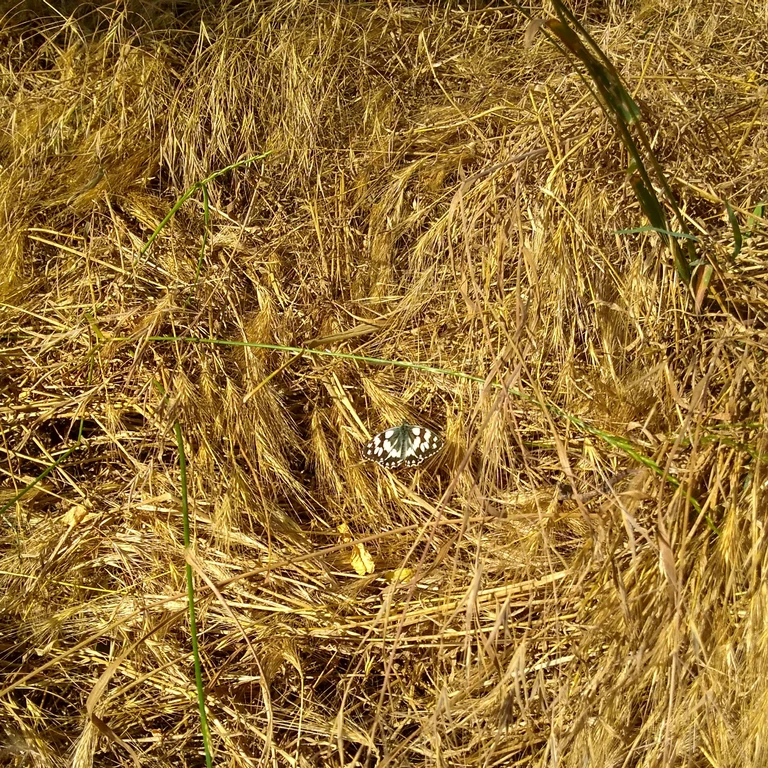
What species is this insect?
Melanargia galathea
